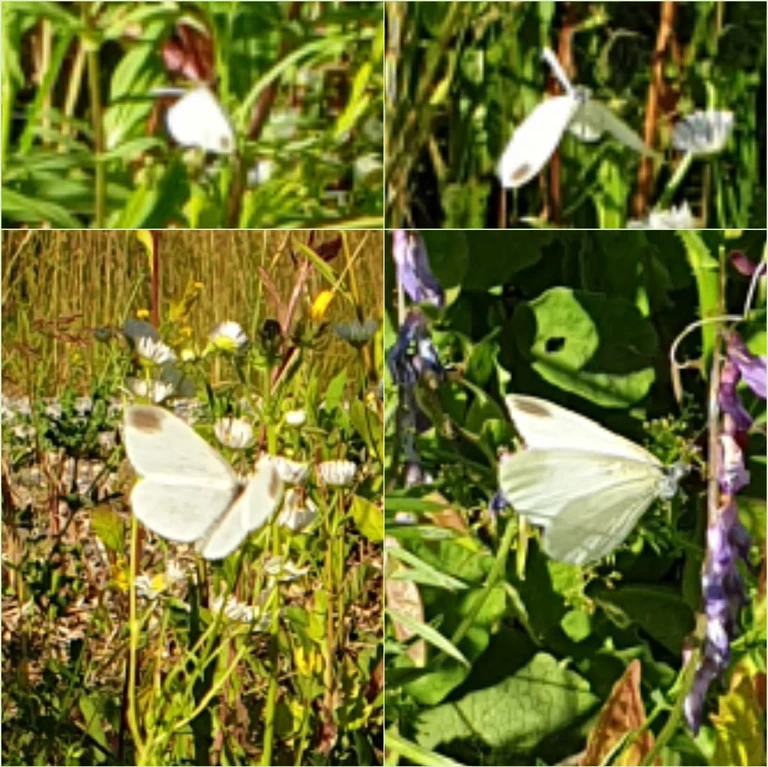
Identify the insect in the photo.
Leptidea sinapis/juvernica
